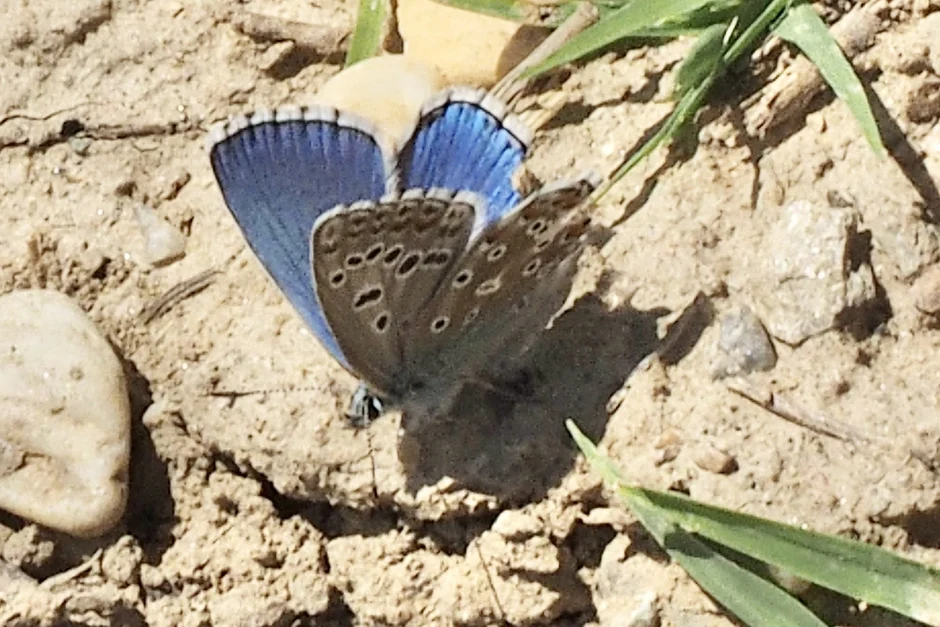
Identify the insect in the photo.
Lysandra bellargus
